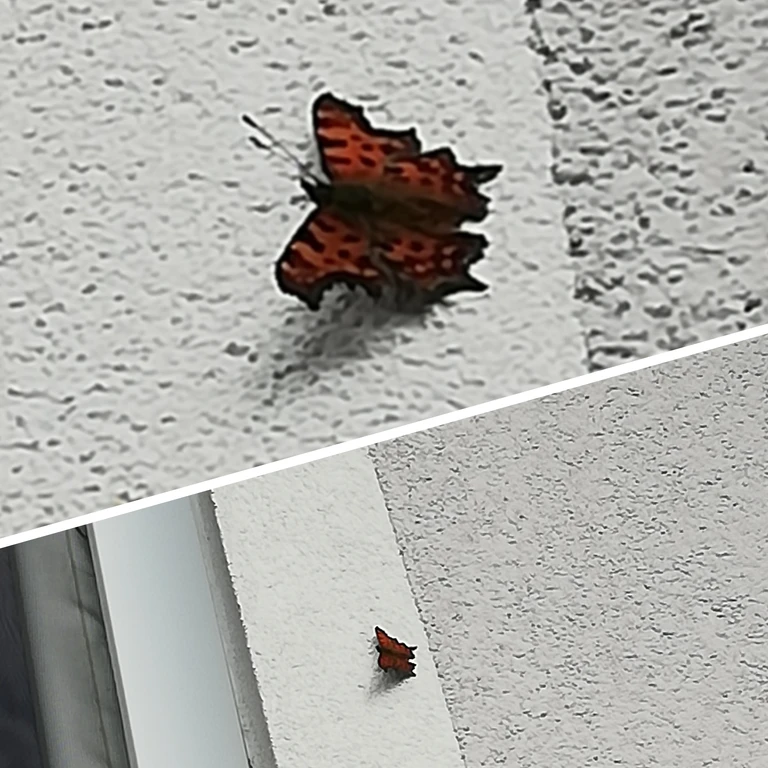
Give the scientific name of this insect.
Polygonia c-album
